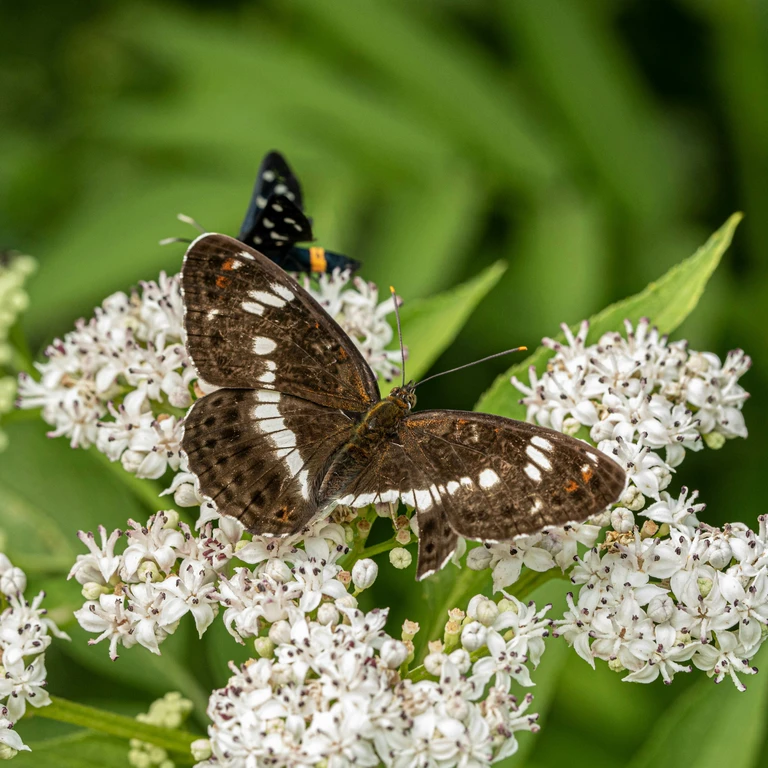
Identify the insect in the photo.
Limenitis camilla (also Ladoga camilla)
